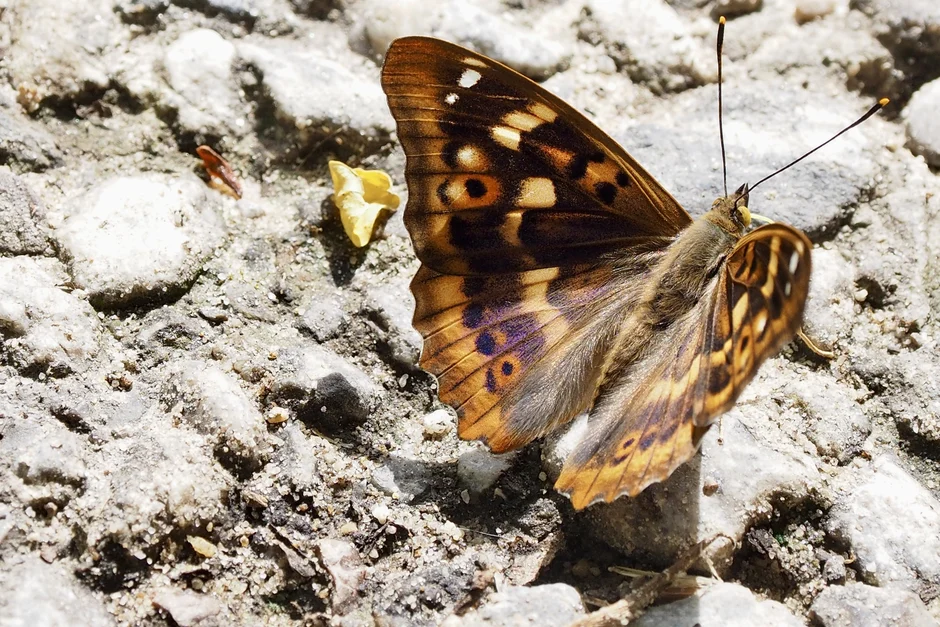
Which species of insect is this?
Apatura ilia
